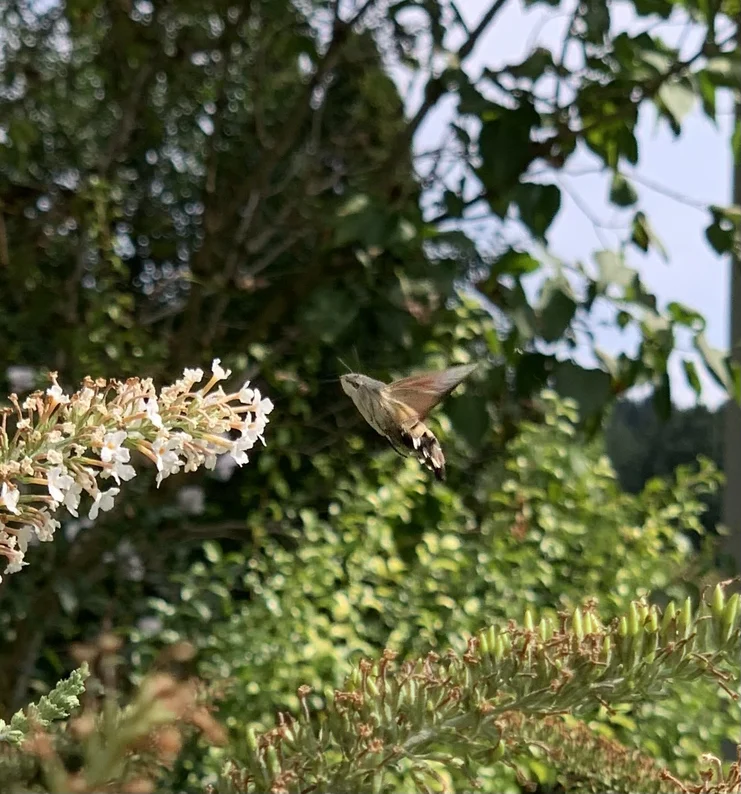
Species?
Macroglossum stellatarum
